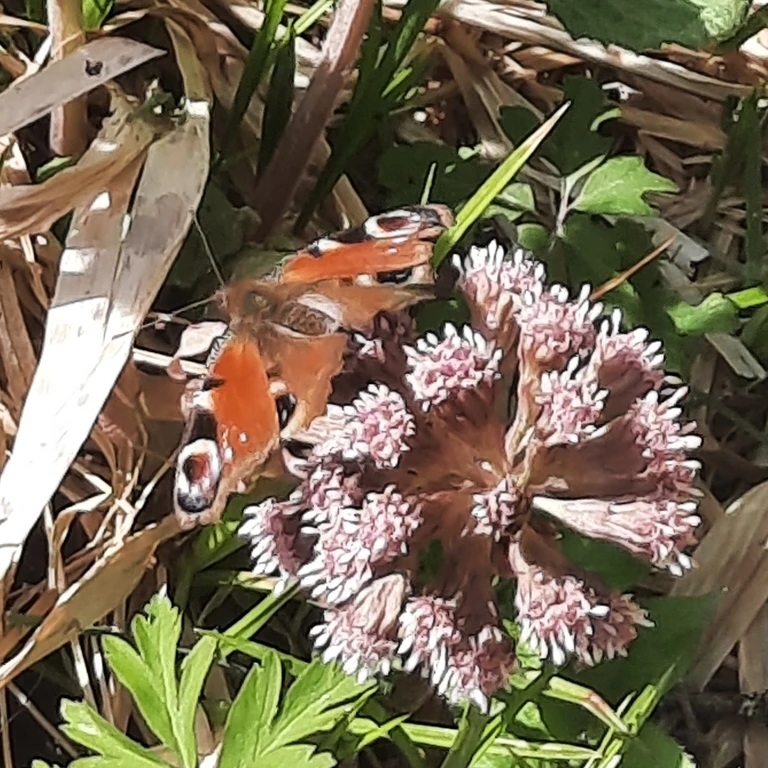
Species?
Aglais io
